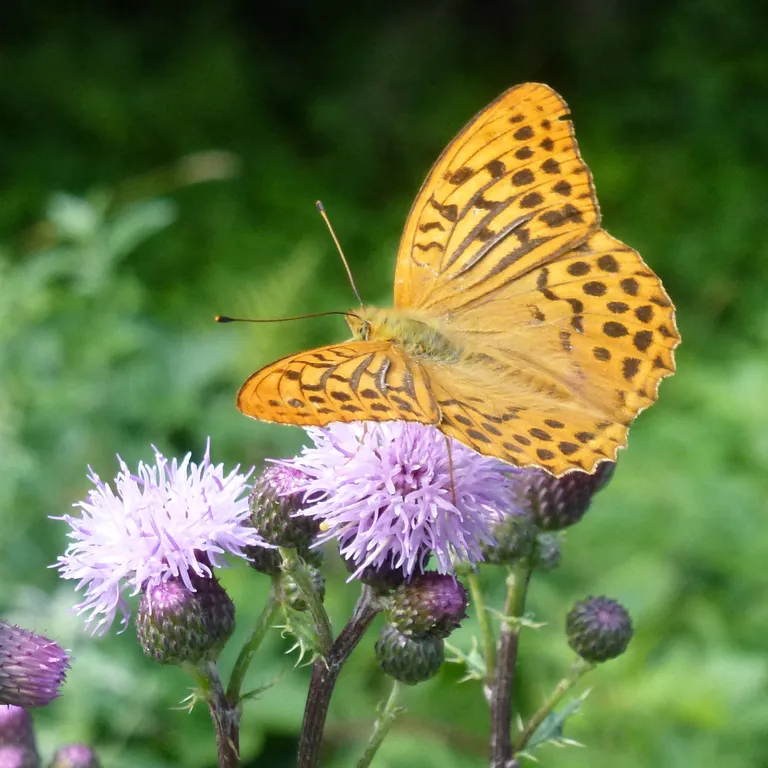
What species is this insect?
Argynnis paphia
